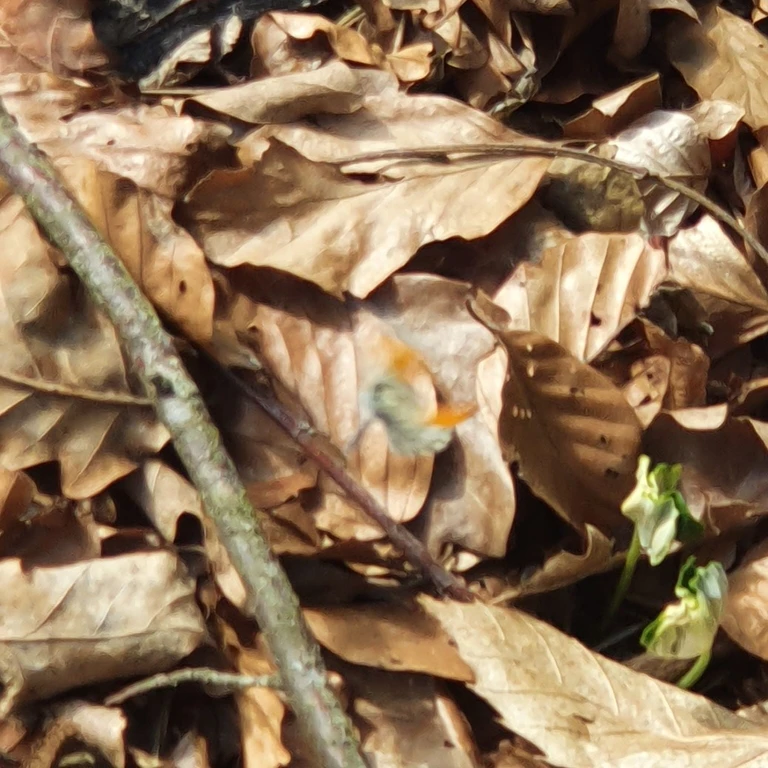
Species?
Anthocharis cardamines
